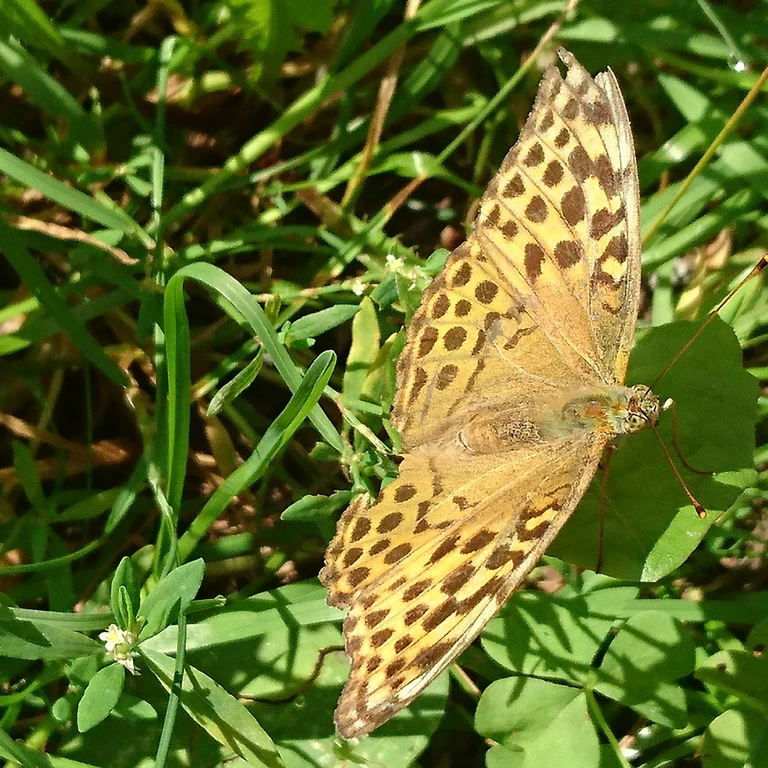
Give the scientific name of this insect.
Argynnis paphia
